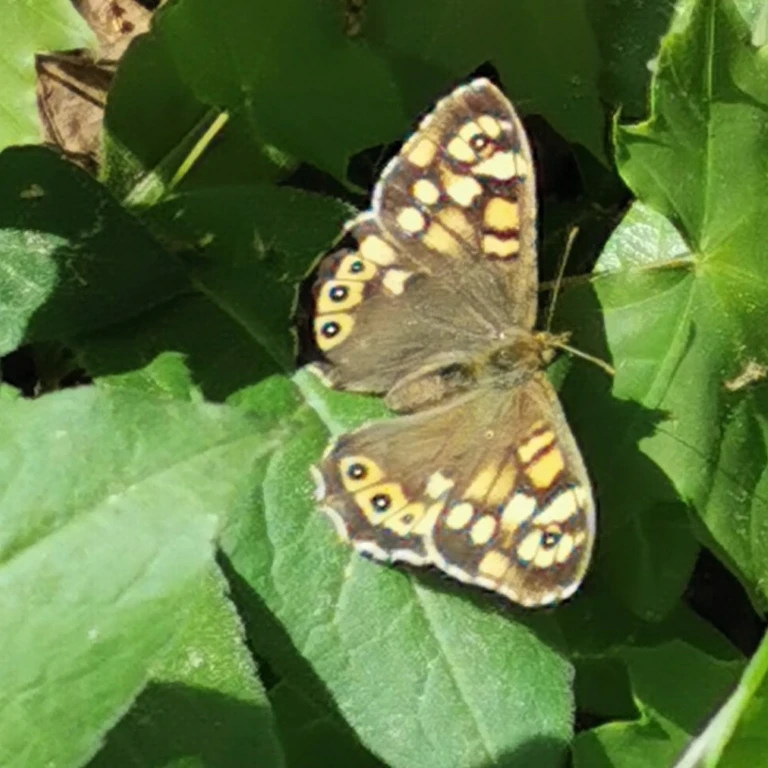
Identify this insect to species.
Pararge aegeria
